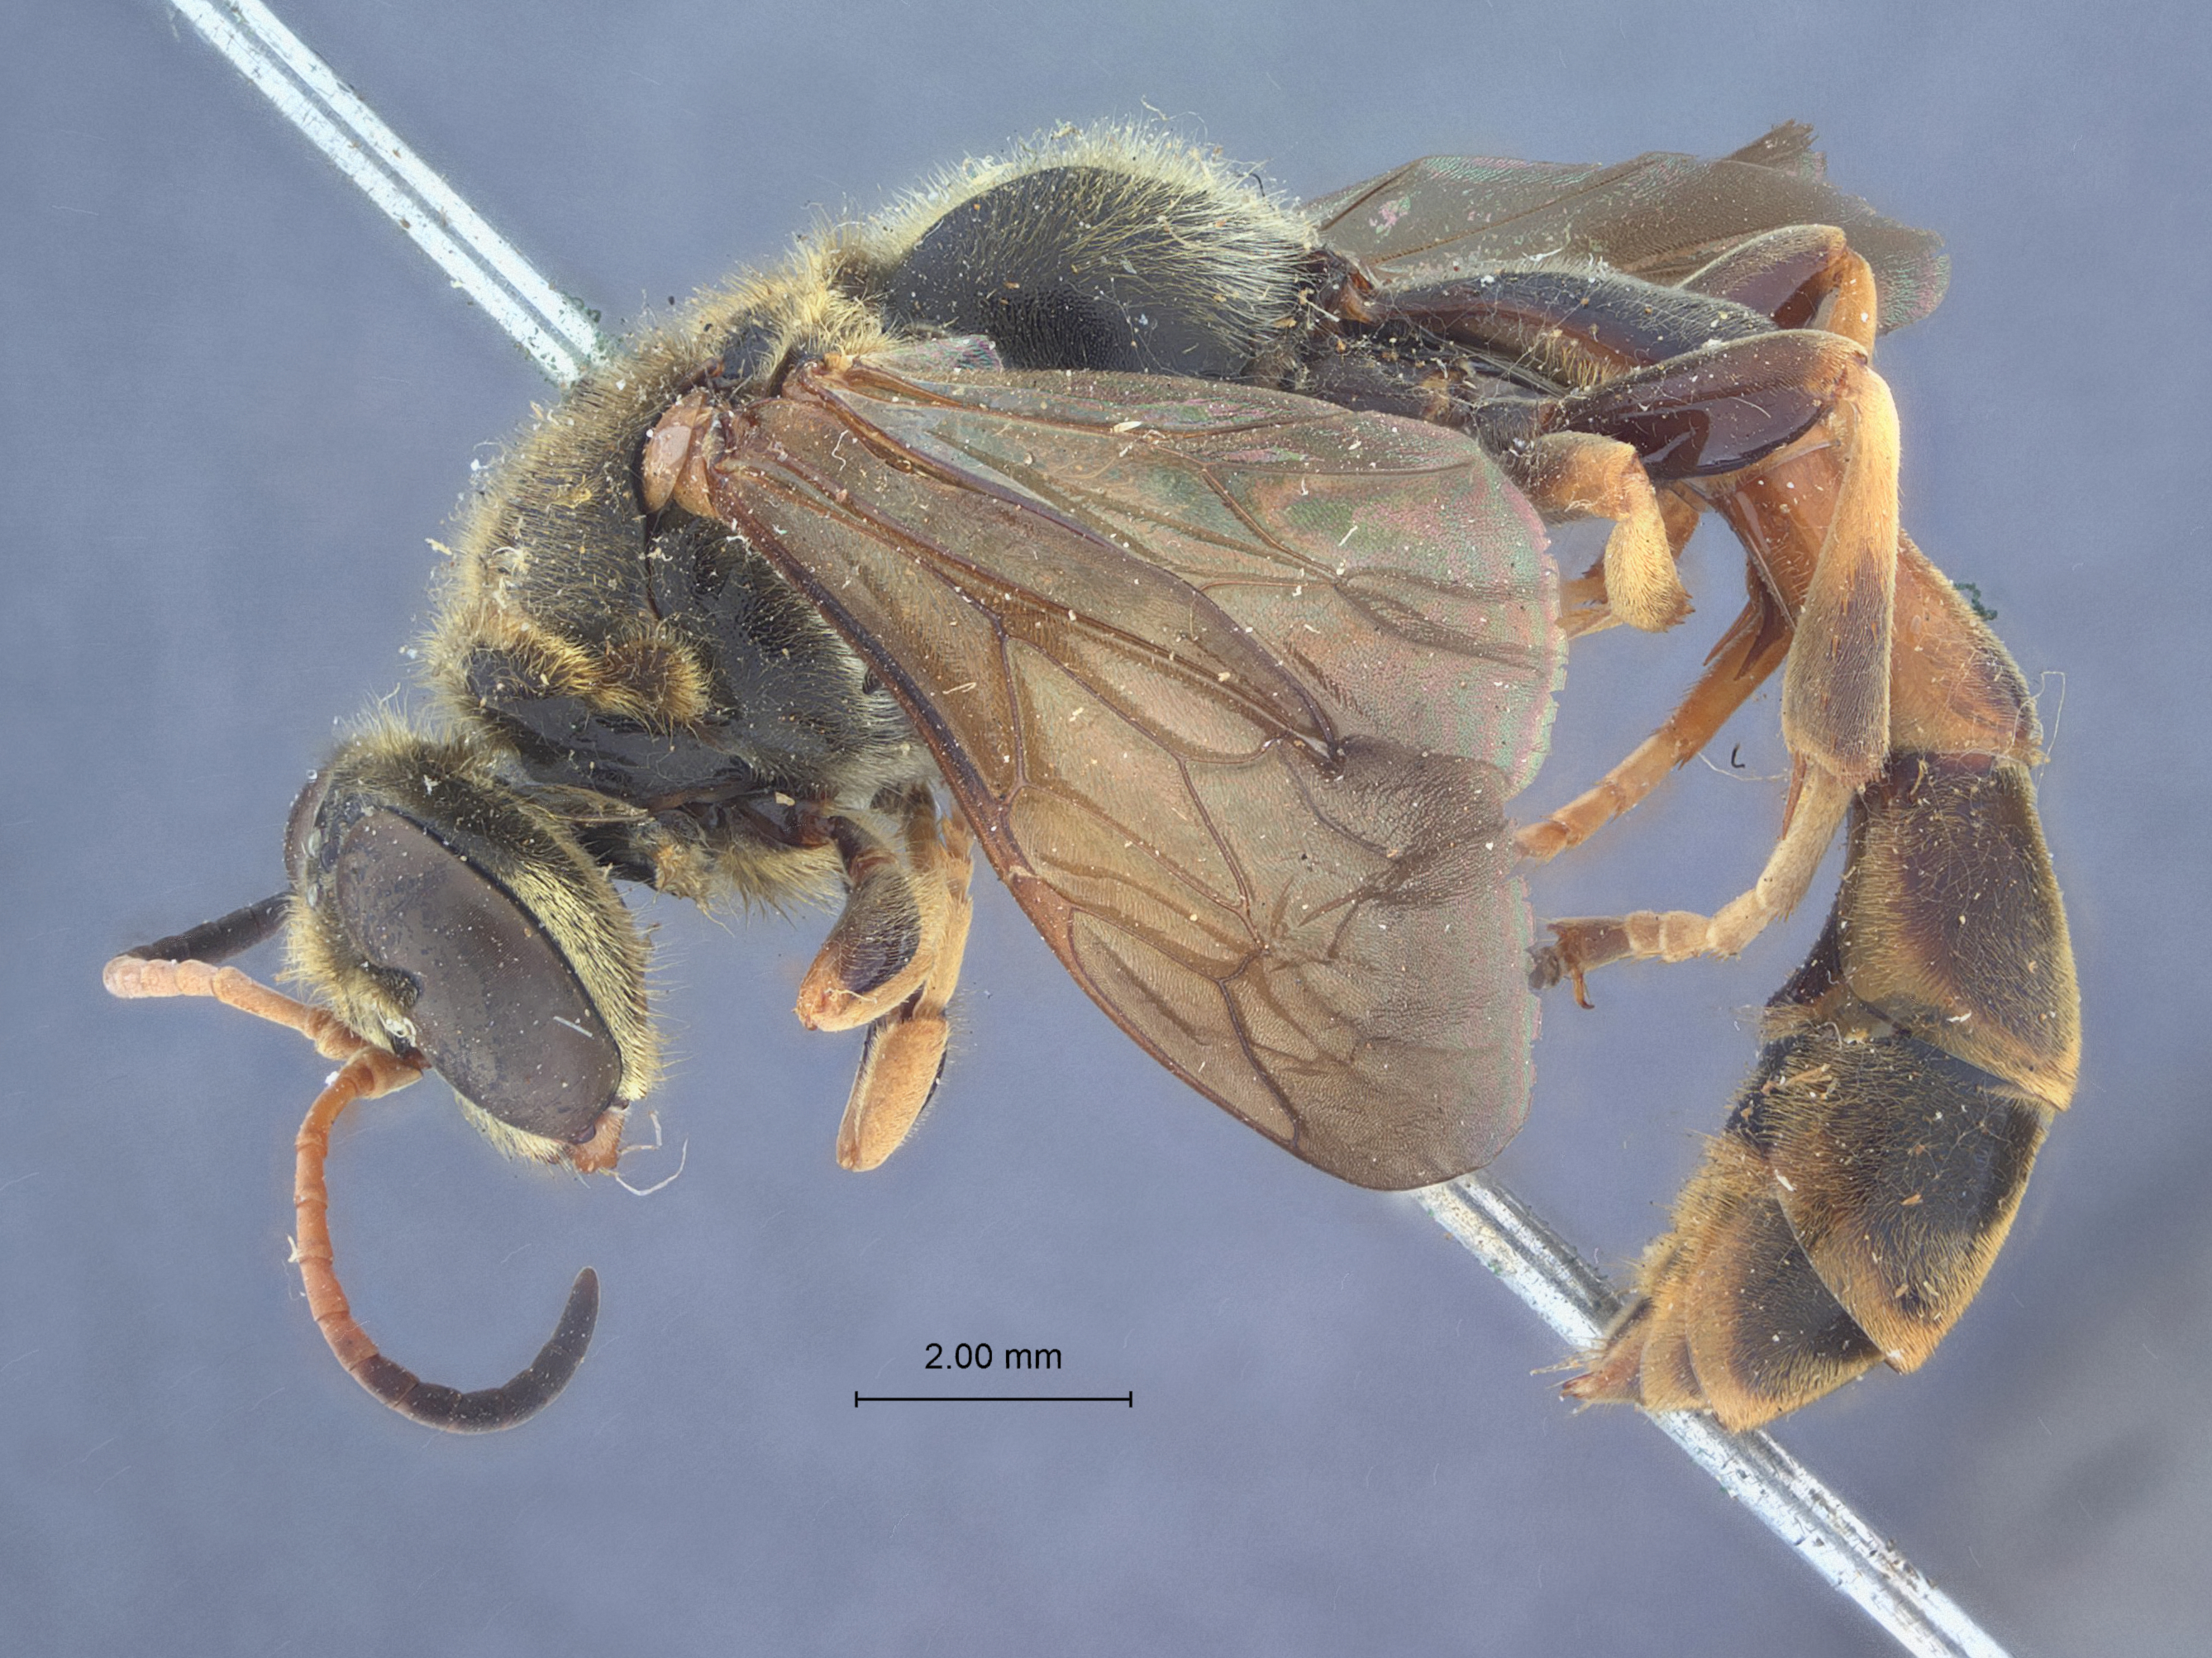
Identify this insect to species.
Trypoxylon bicalcaratum
